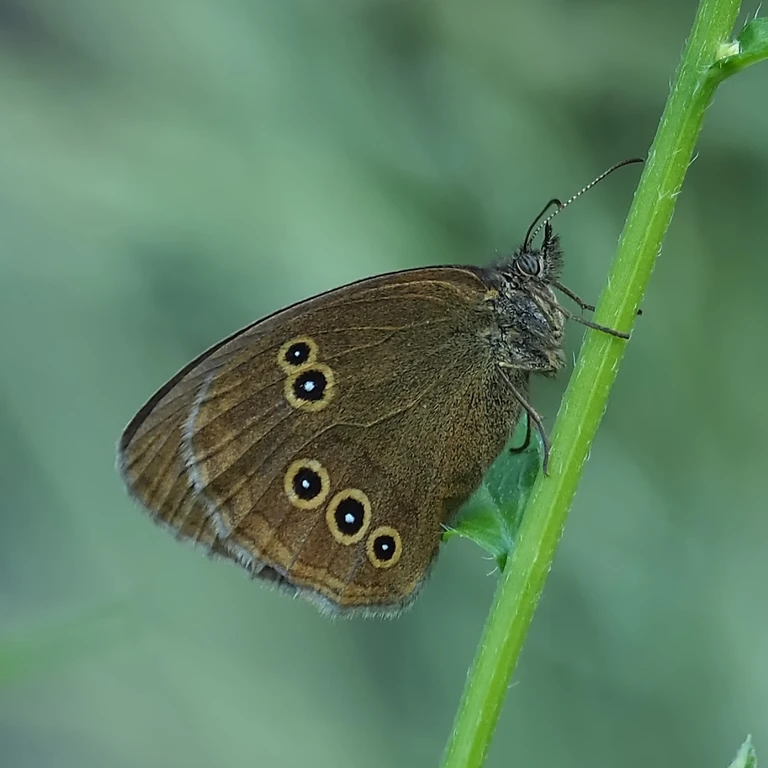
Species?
Aphantopus hyperantus
